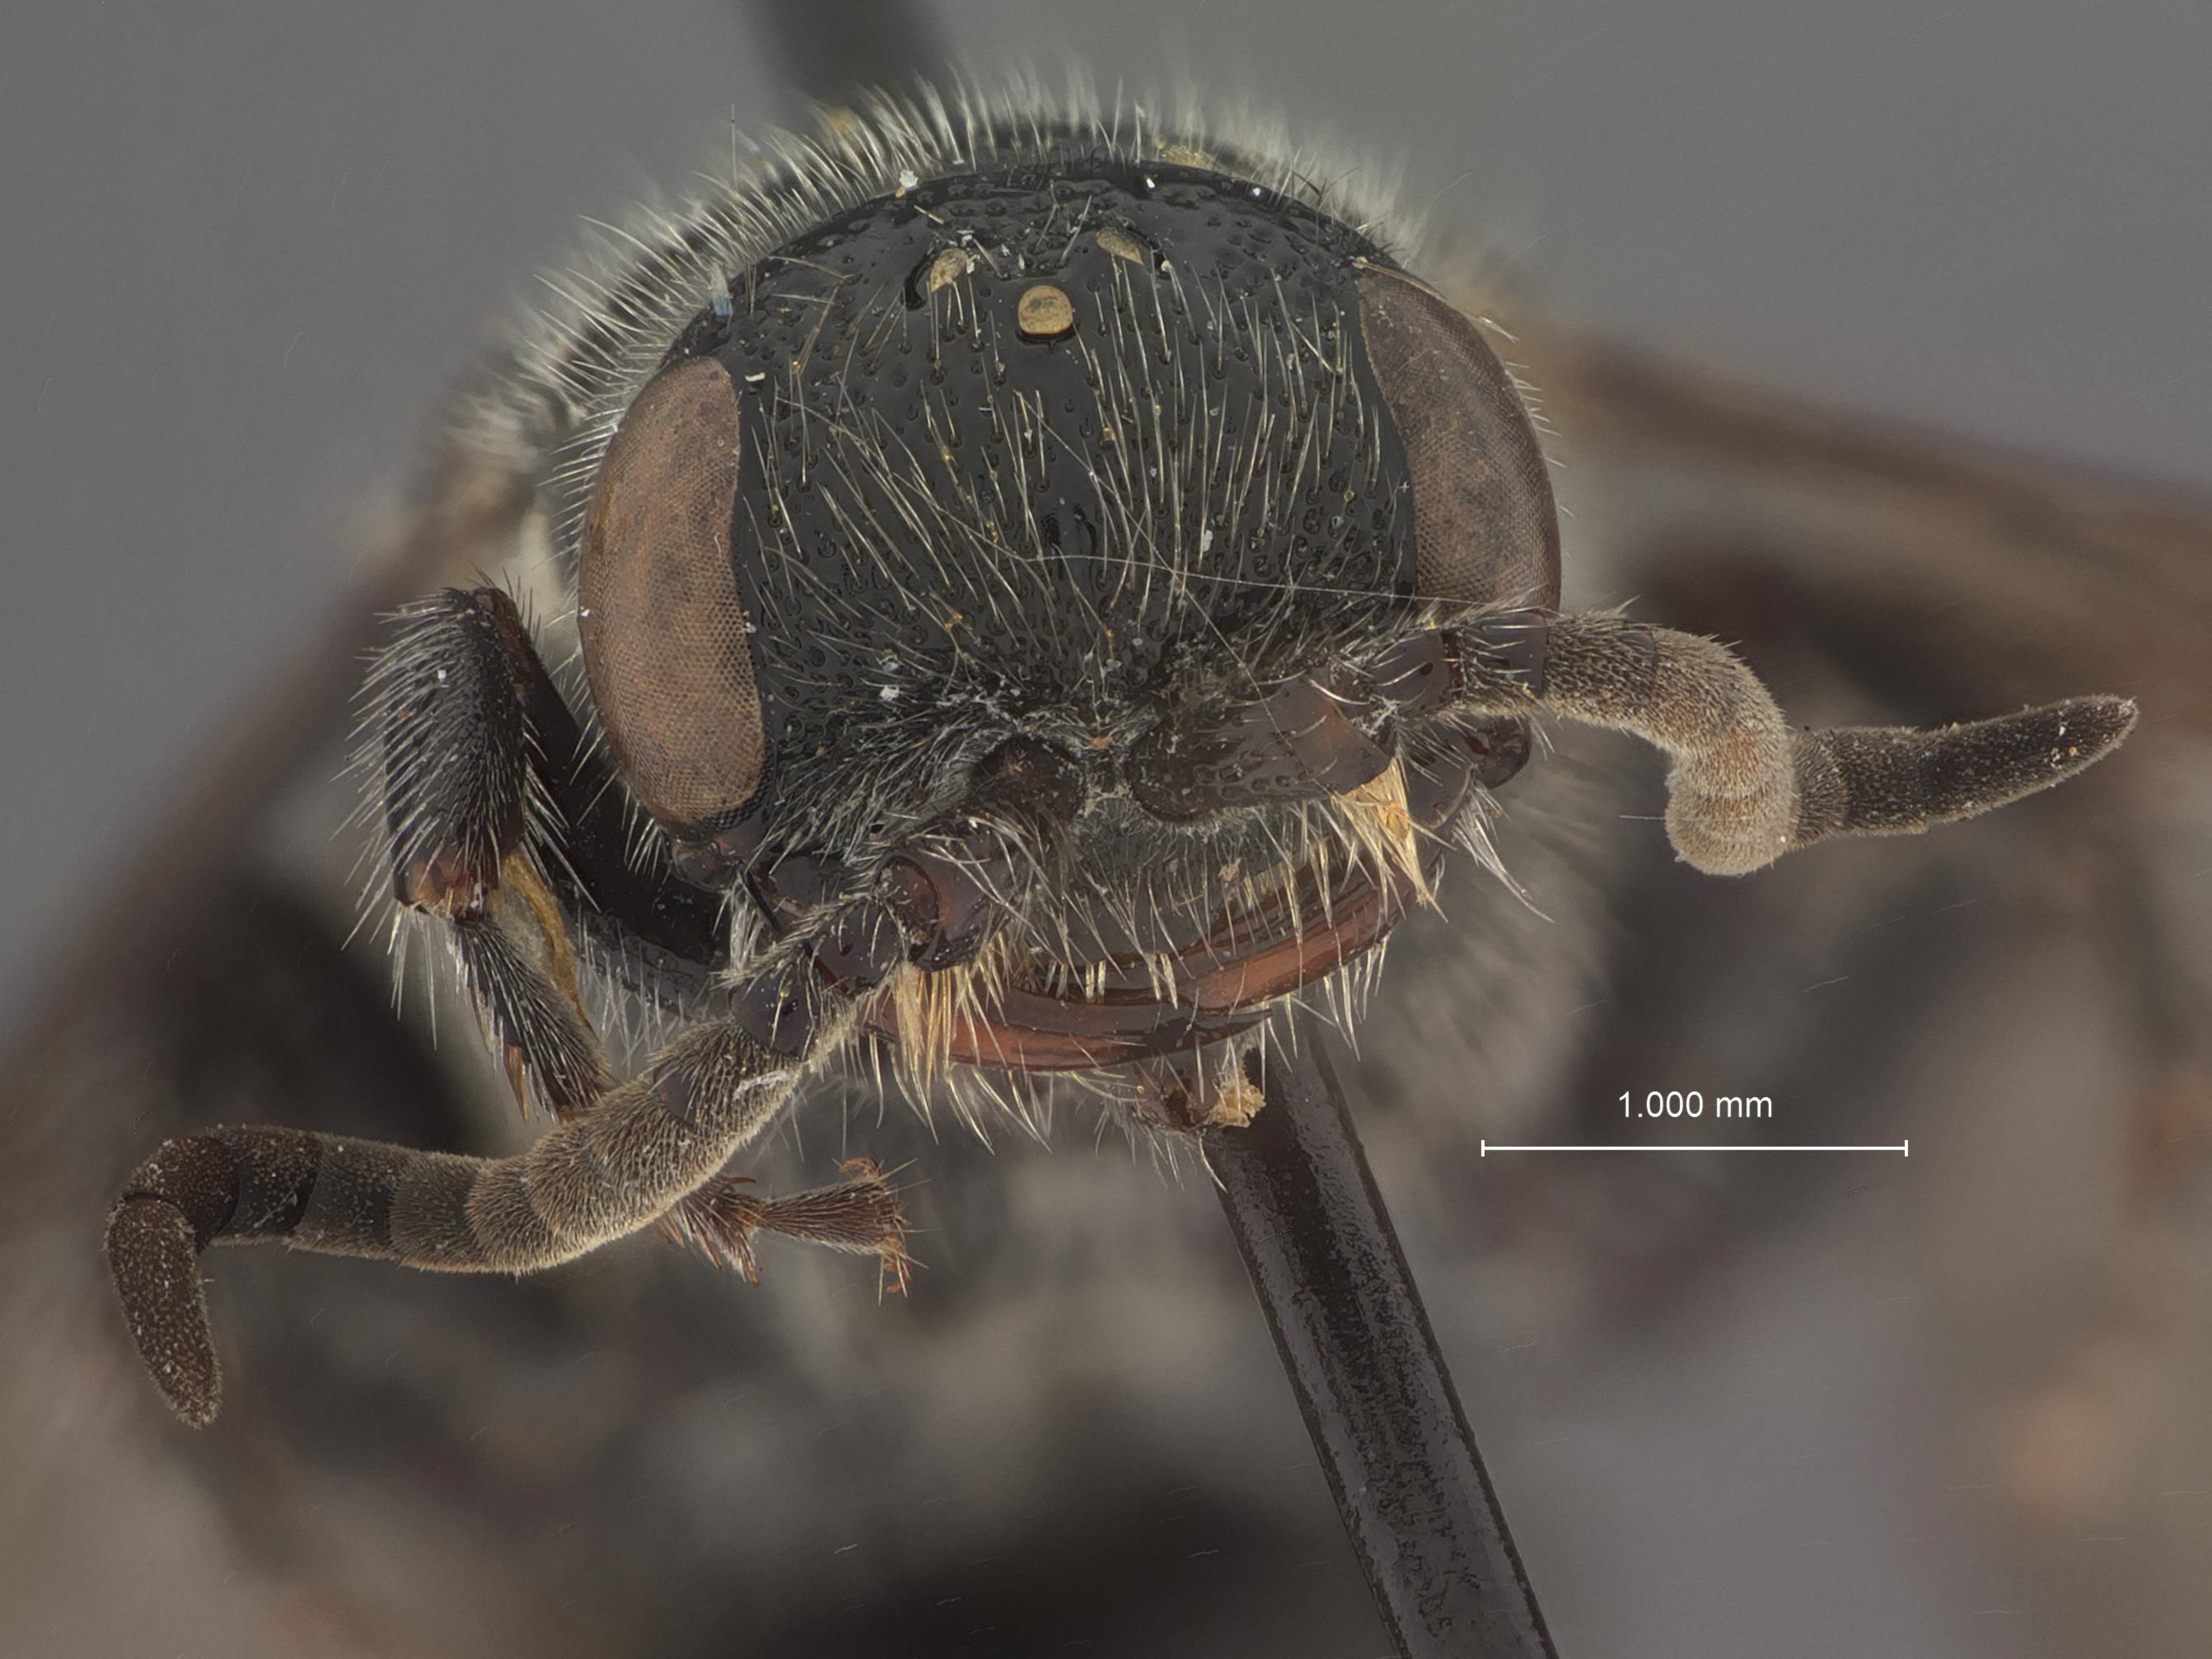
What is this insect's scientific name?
Tiphia matura
